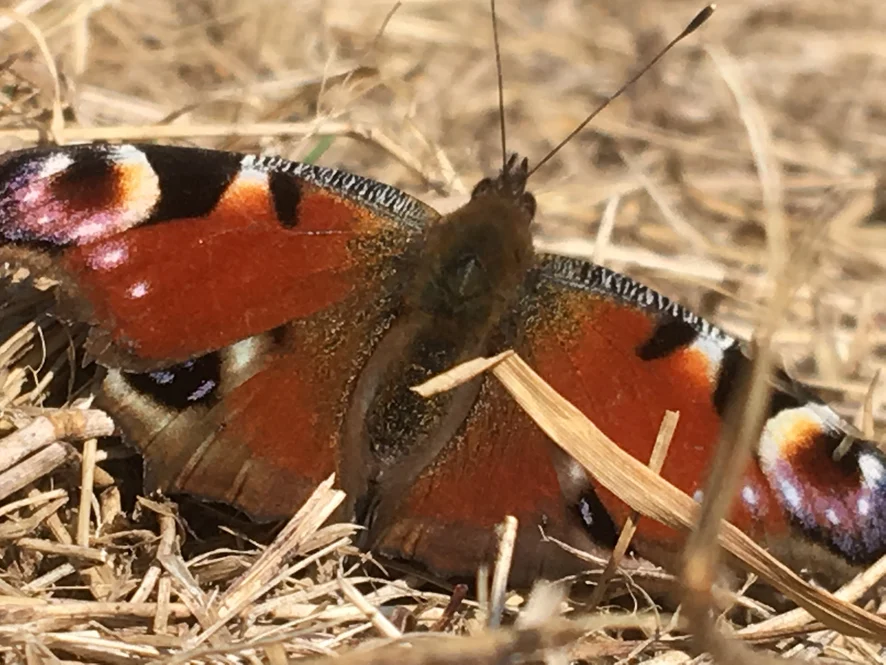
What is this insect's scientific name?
Aglais io
